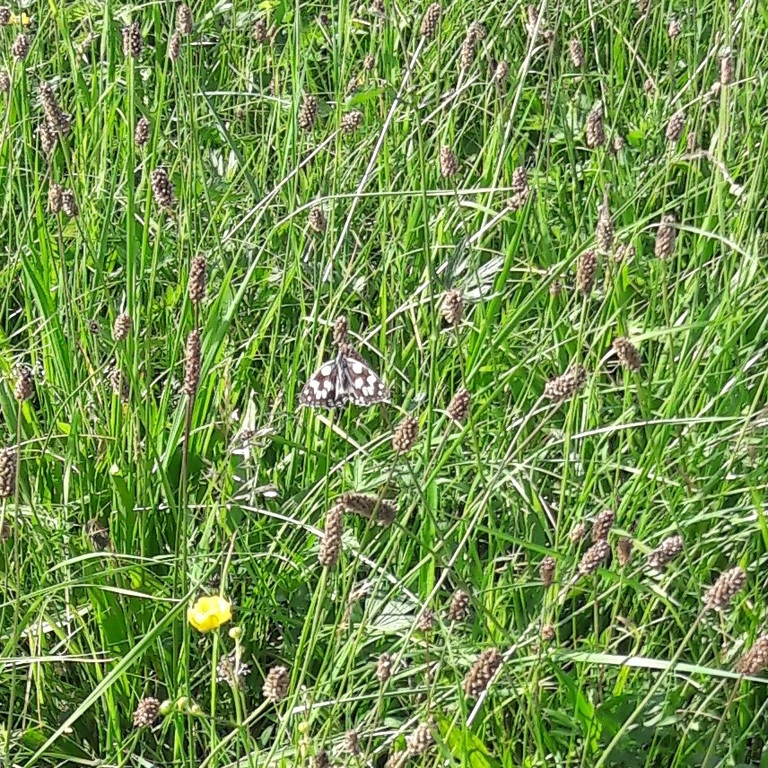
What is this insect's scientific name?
Melanargia galathea
